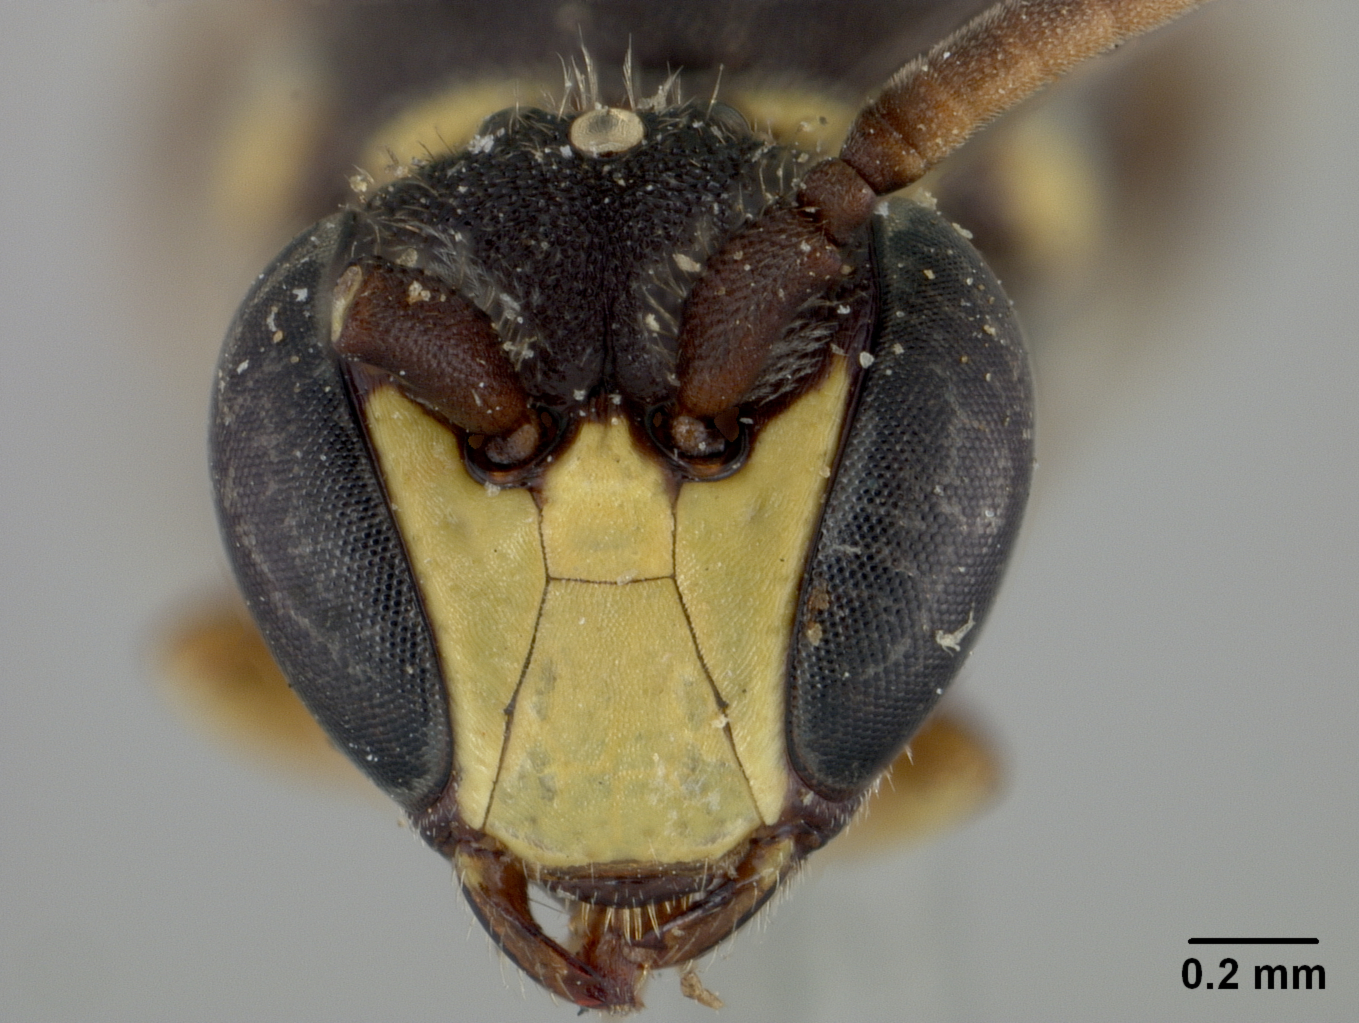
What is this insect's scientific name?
Prosopis pennsylvanica
